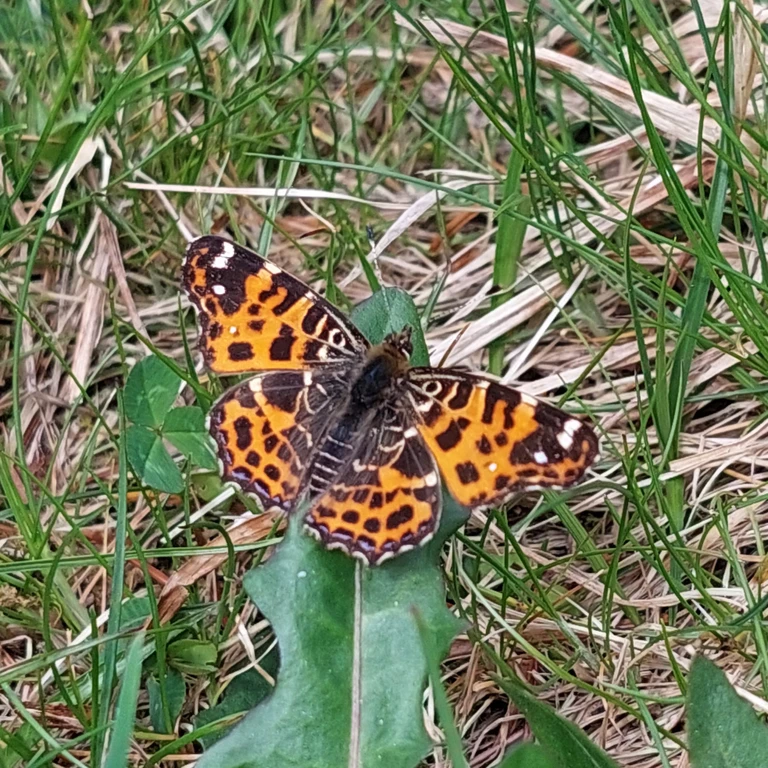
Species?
Araschnia levana
